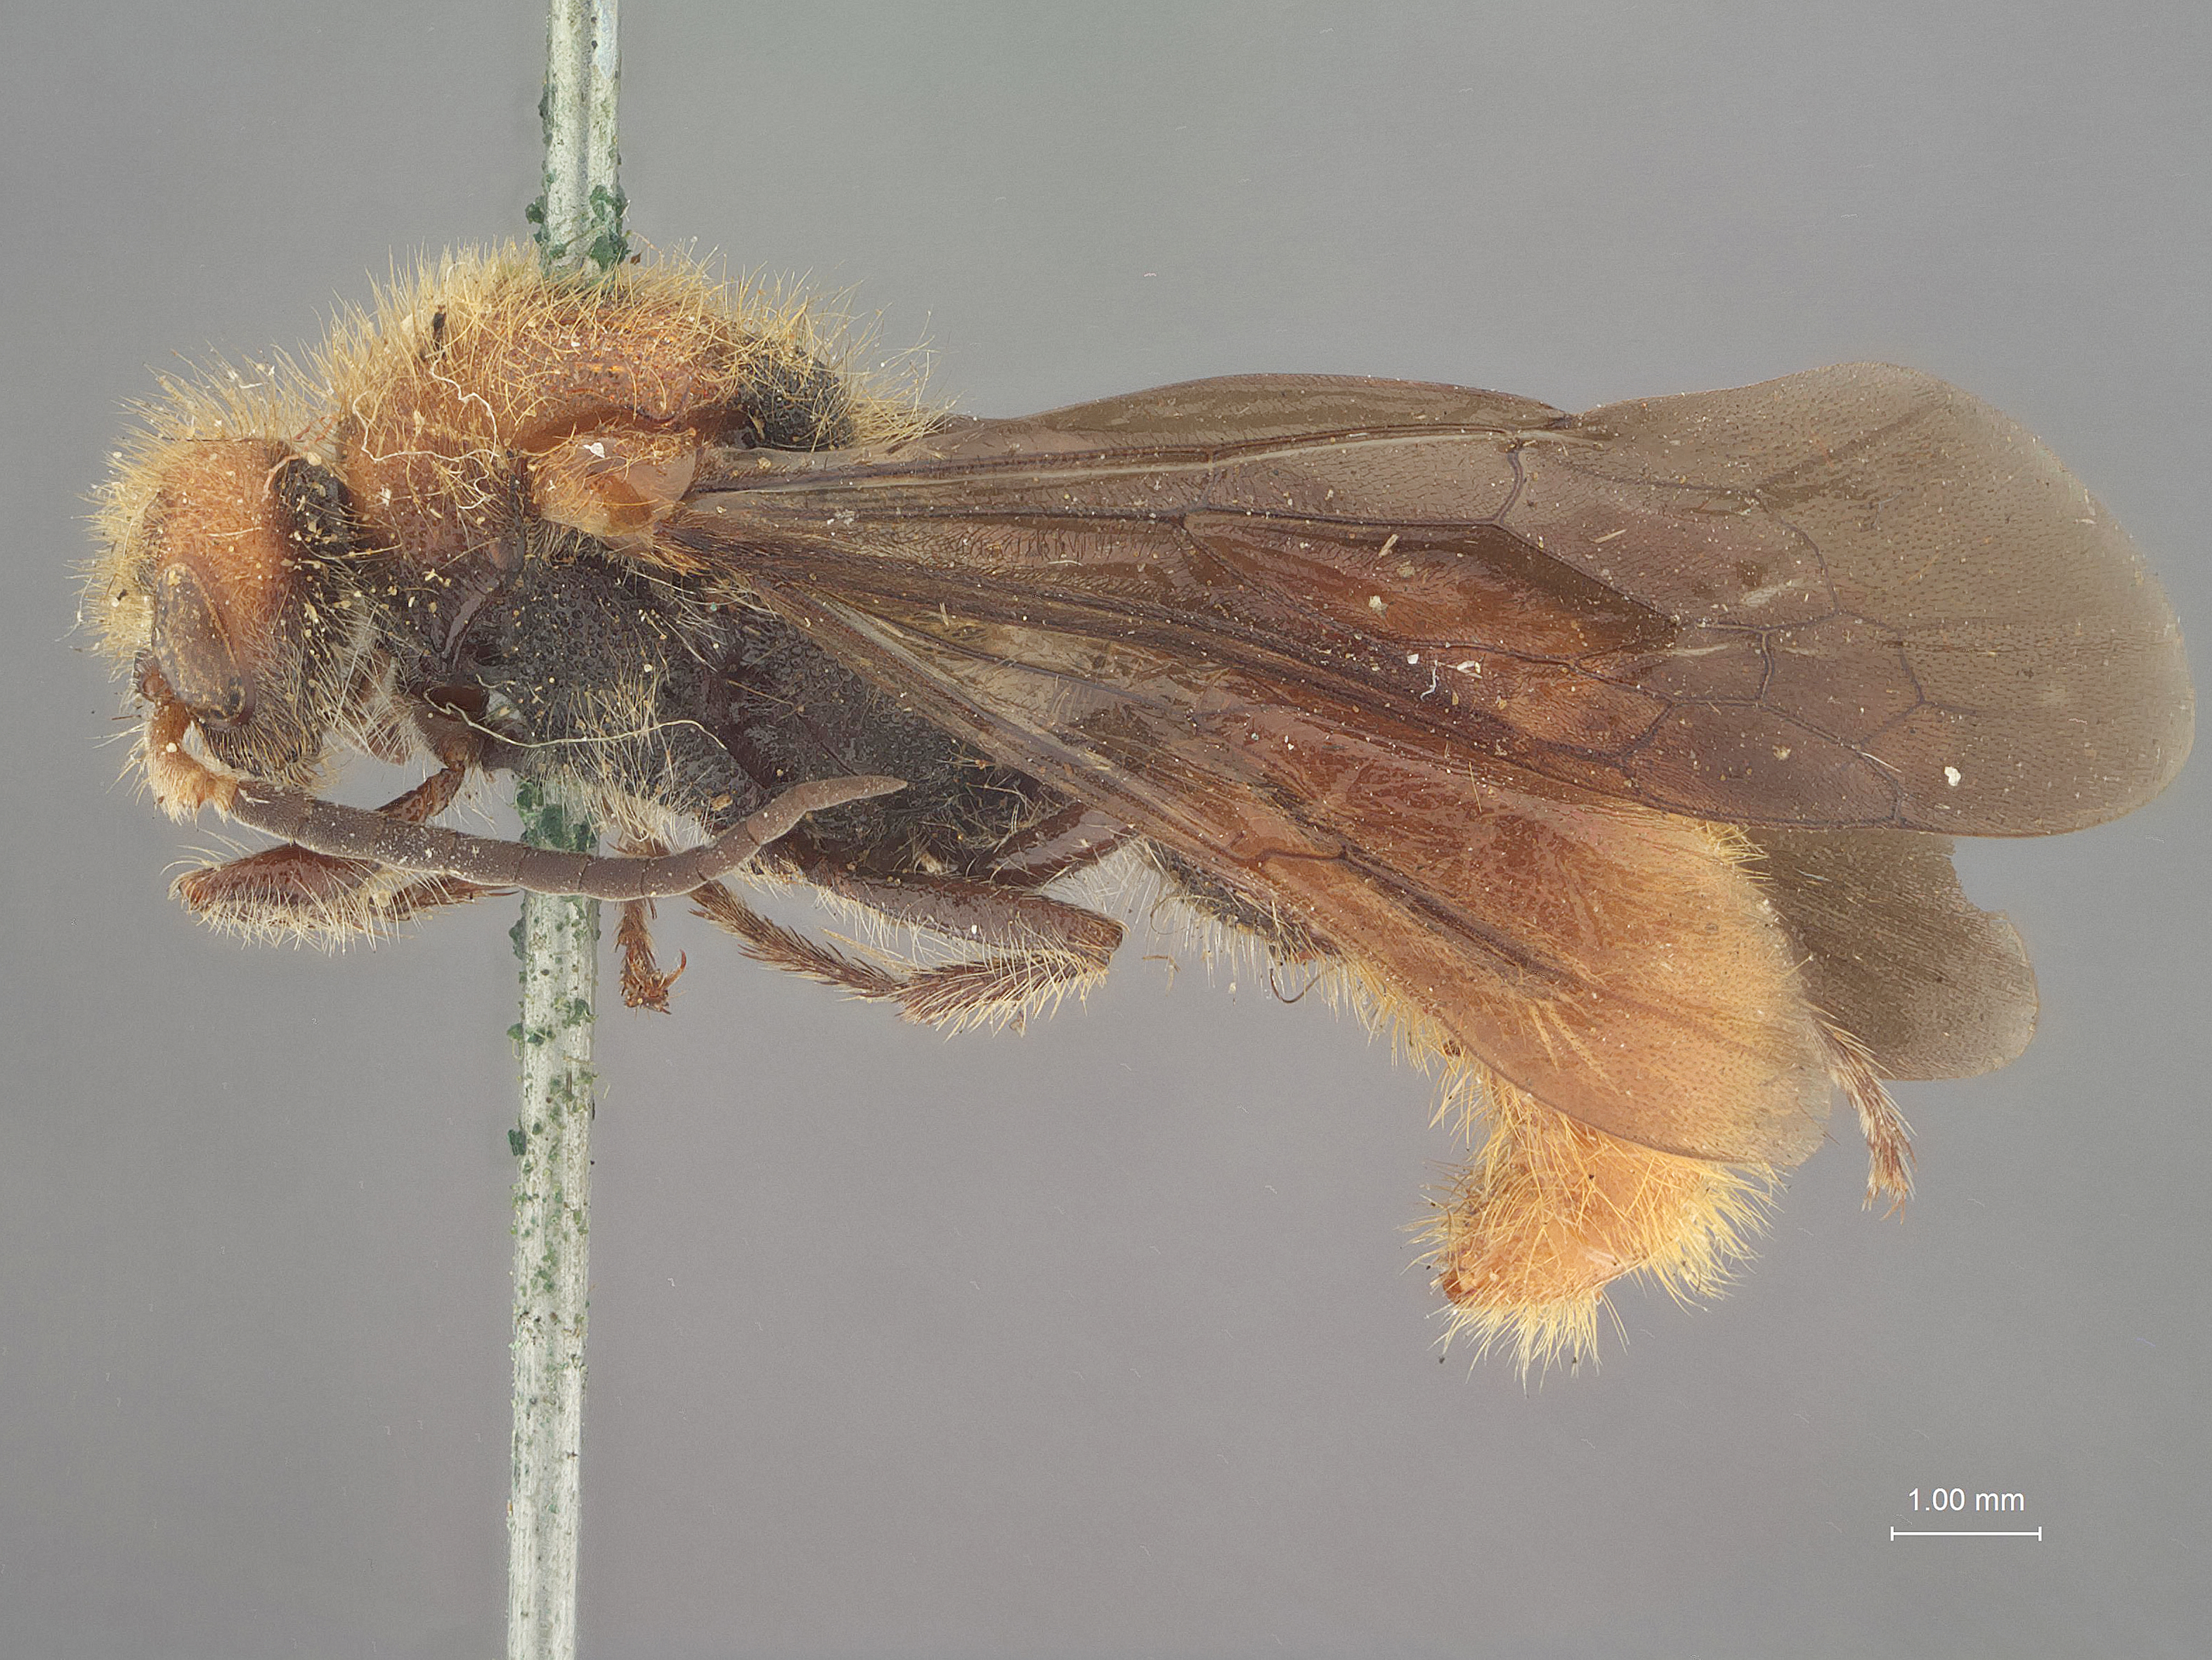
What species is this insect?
Timulla barbigera
